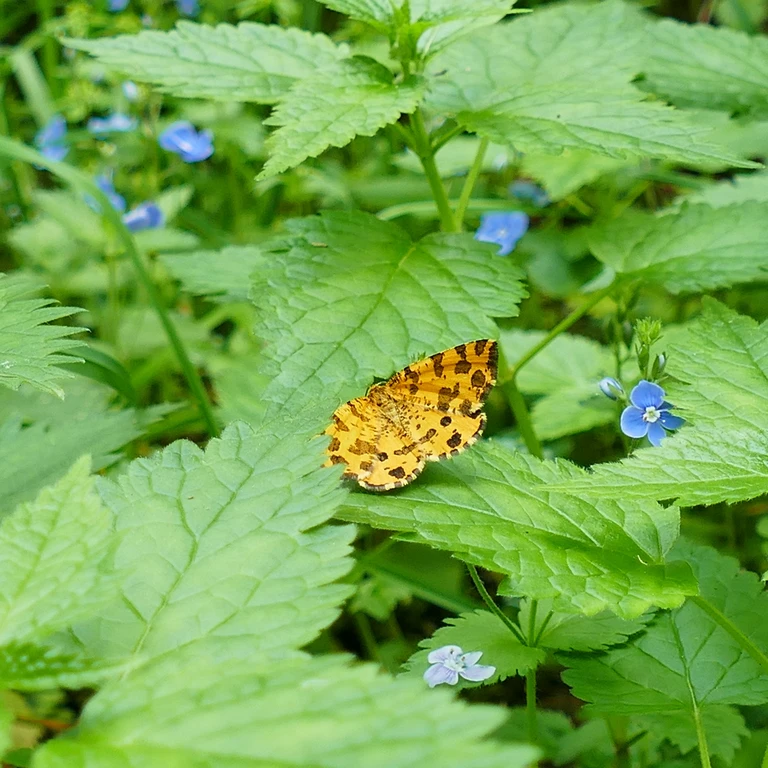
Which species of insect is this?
Pseudopanthera macularia
